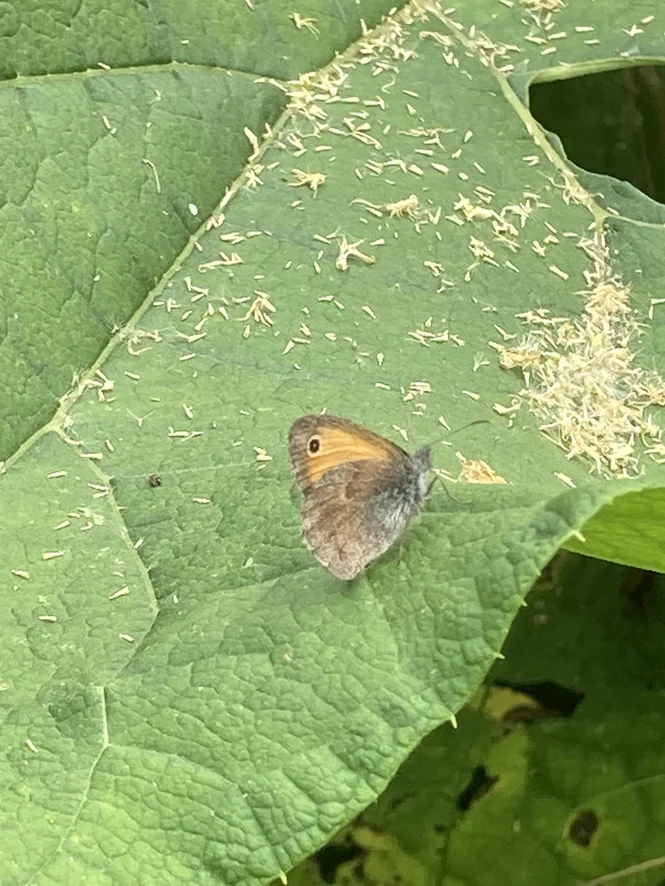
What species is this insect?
Coenonympha pamphilus
